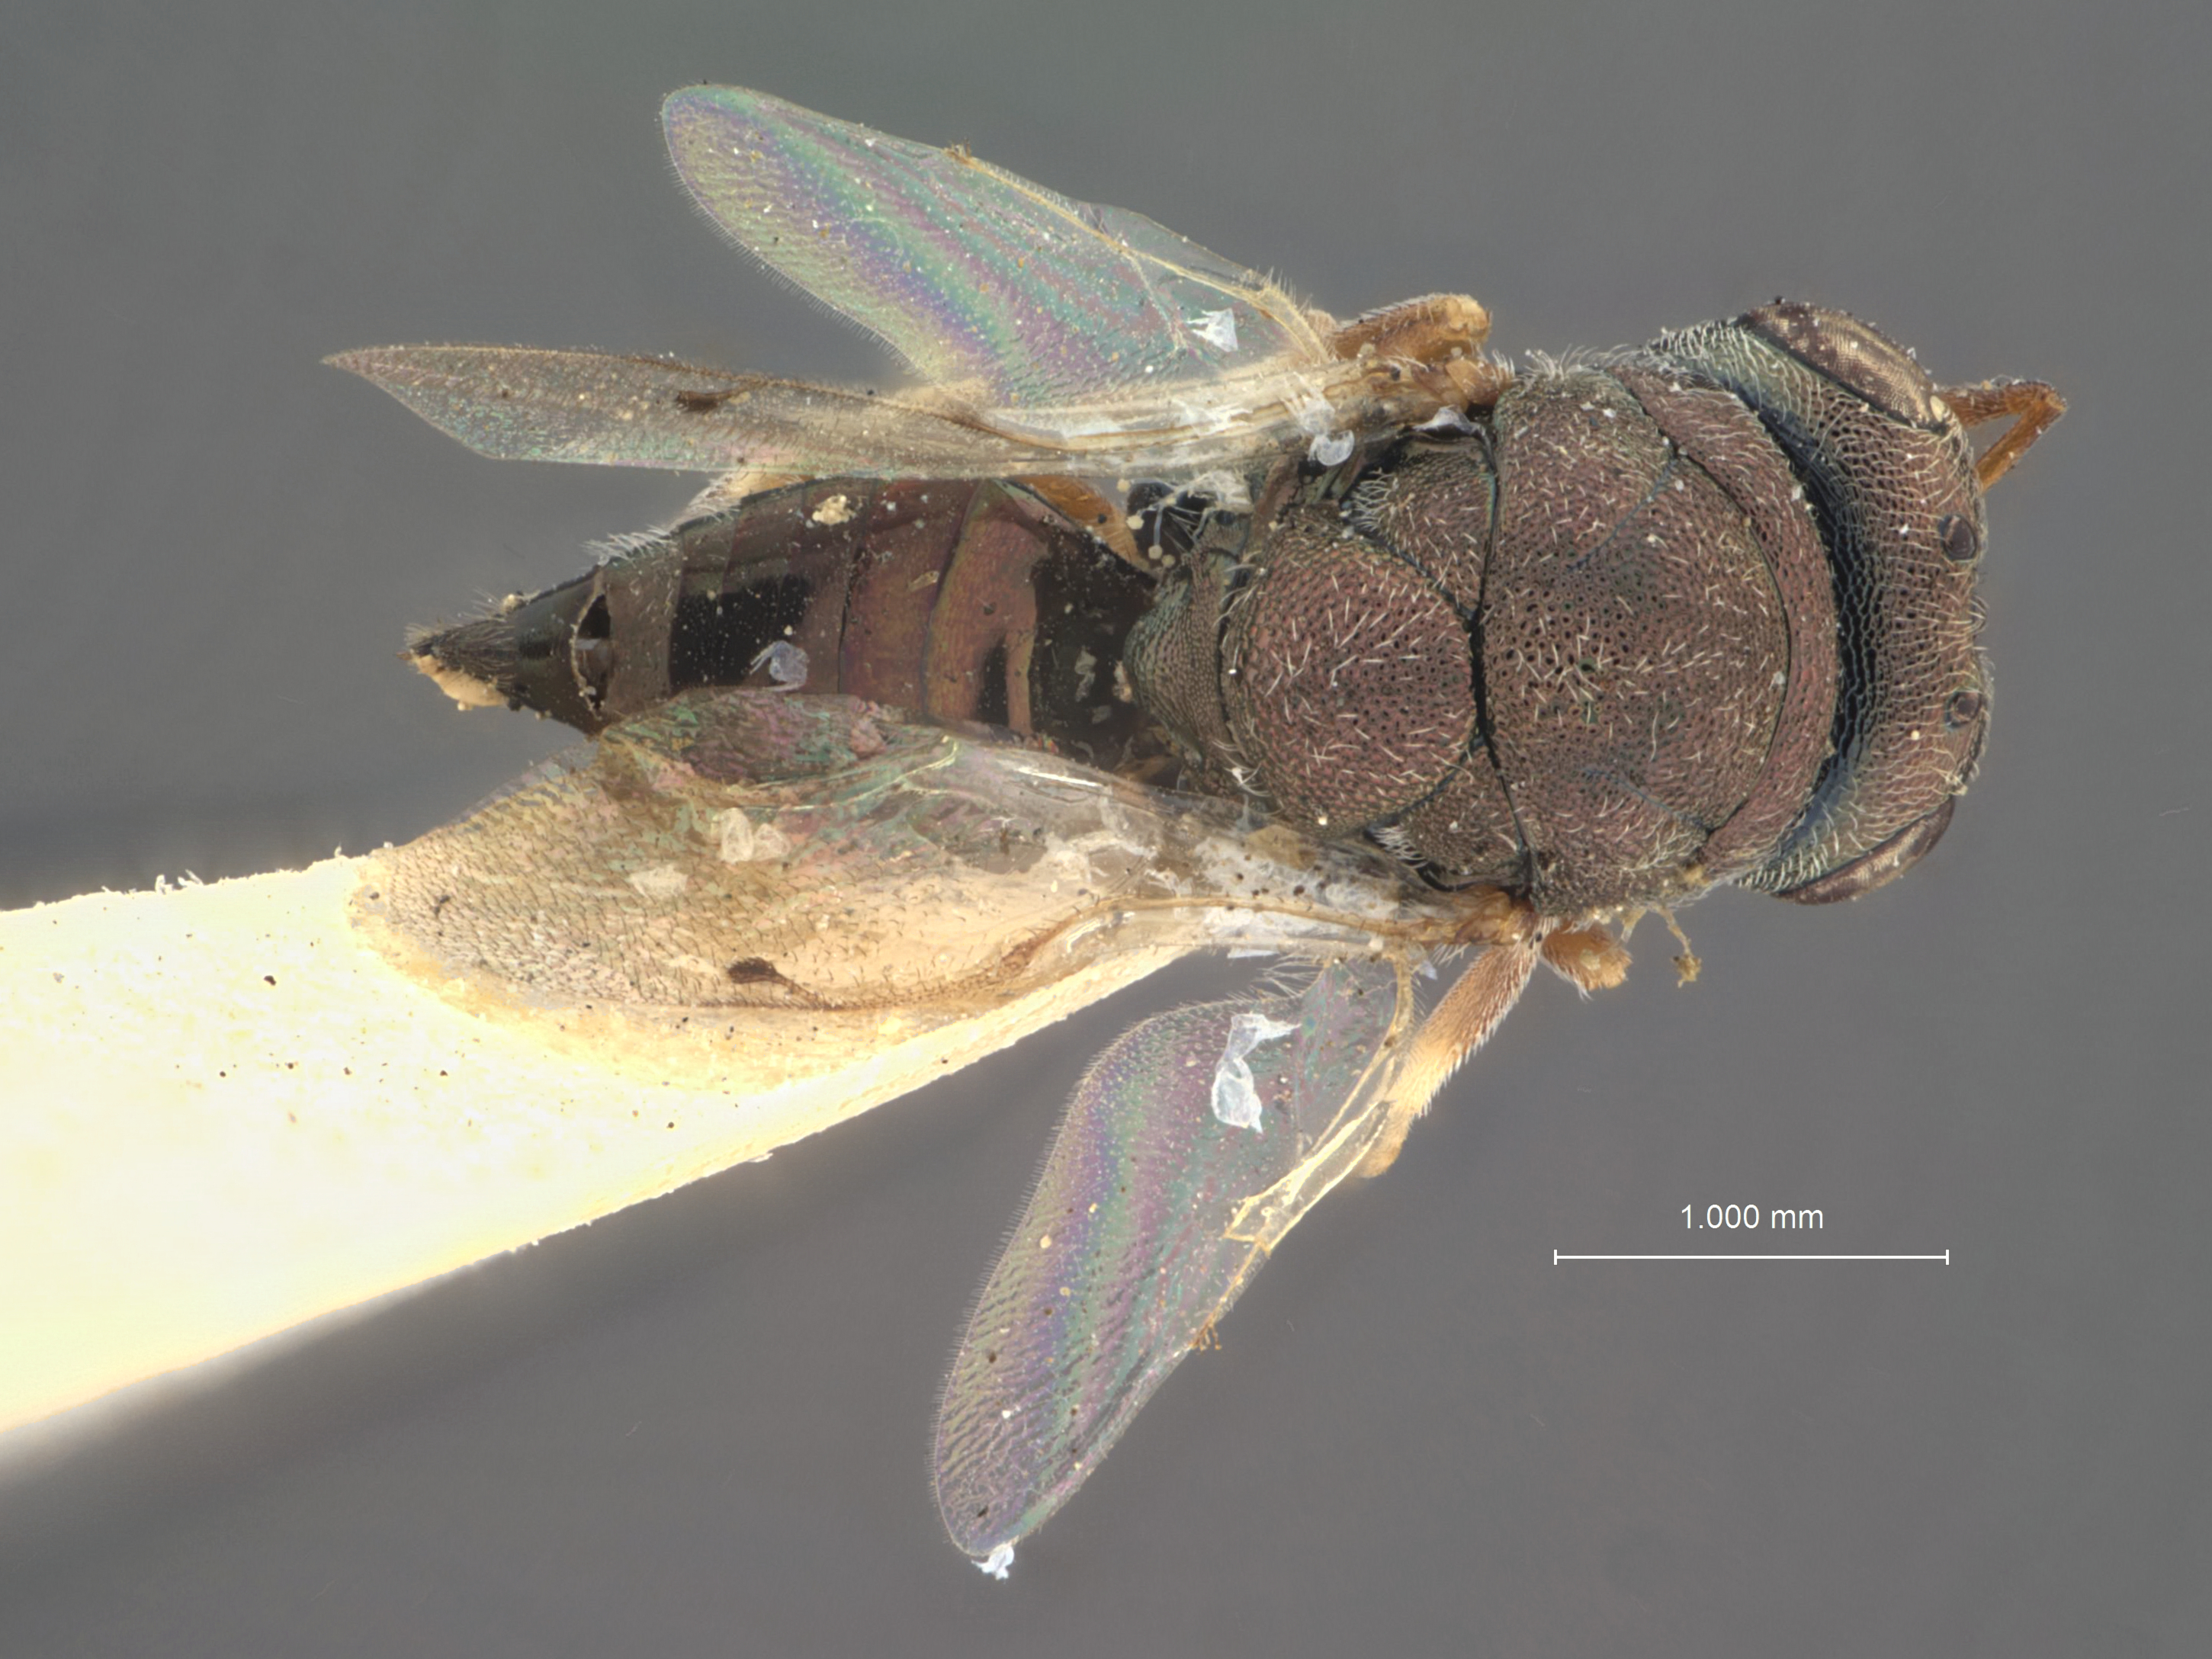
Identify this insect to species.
Bruchobius magnus
